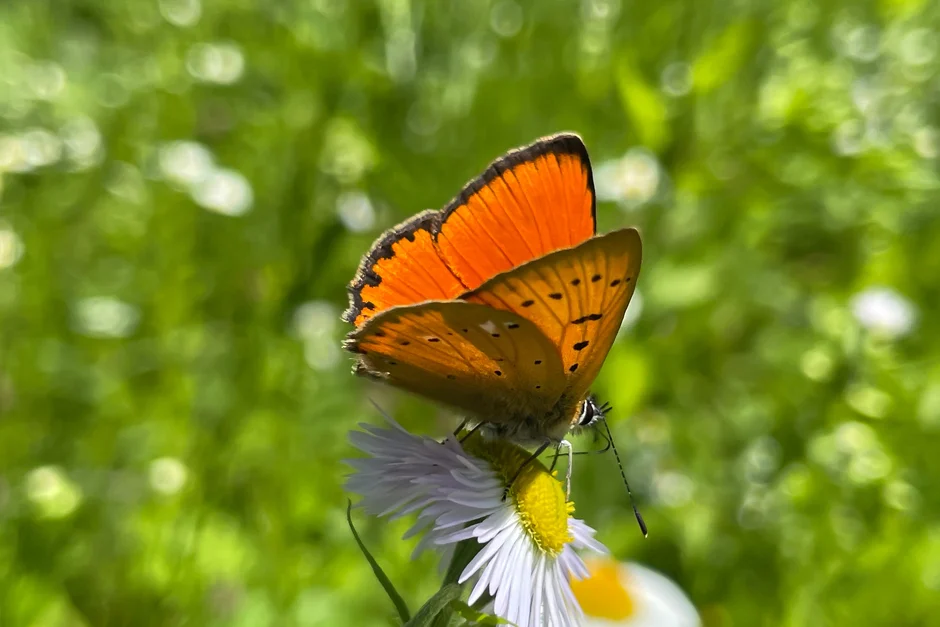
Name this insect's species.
Lycaena virgaureae
